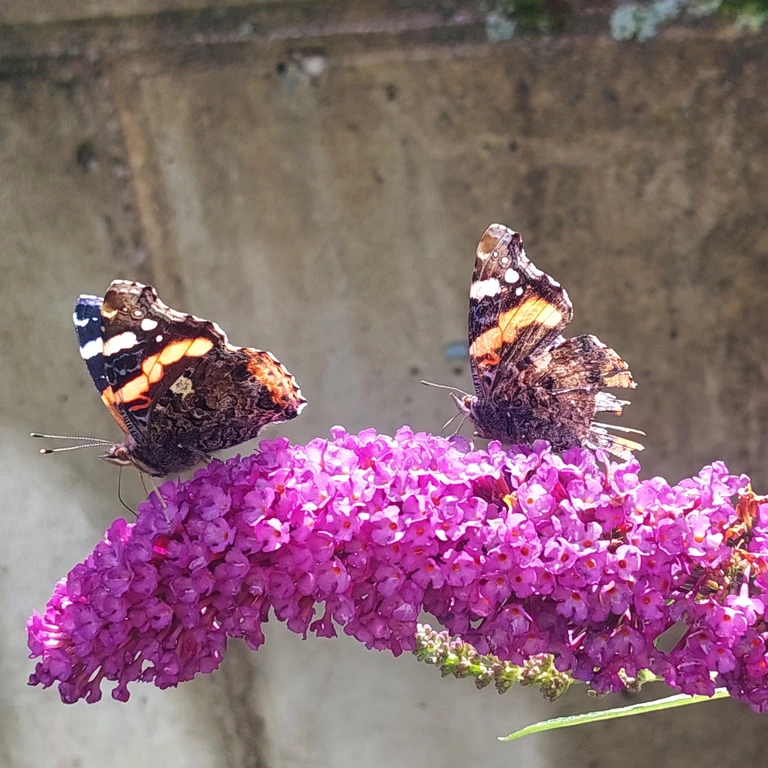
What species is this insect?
Vanessa atalanta
